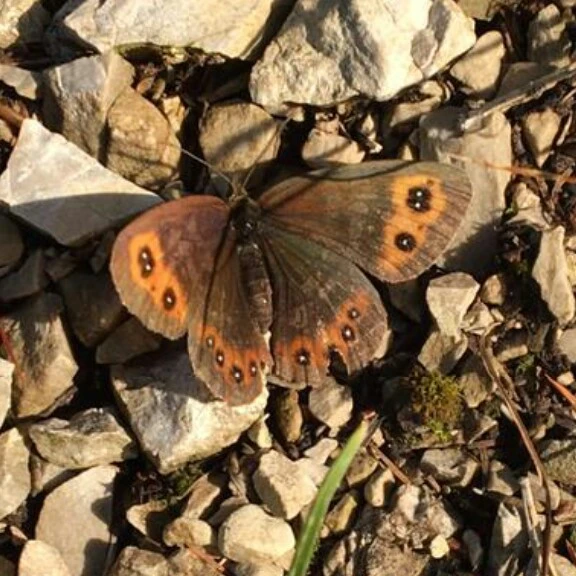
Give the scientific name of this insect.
Erebia aethiops
